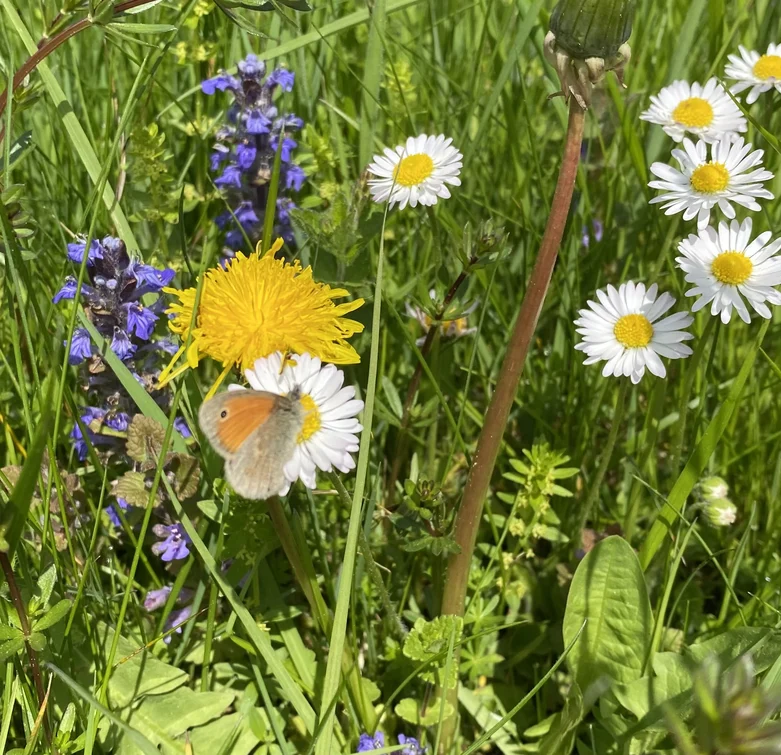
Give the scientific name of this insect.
Coenonympha pamphilus
